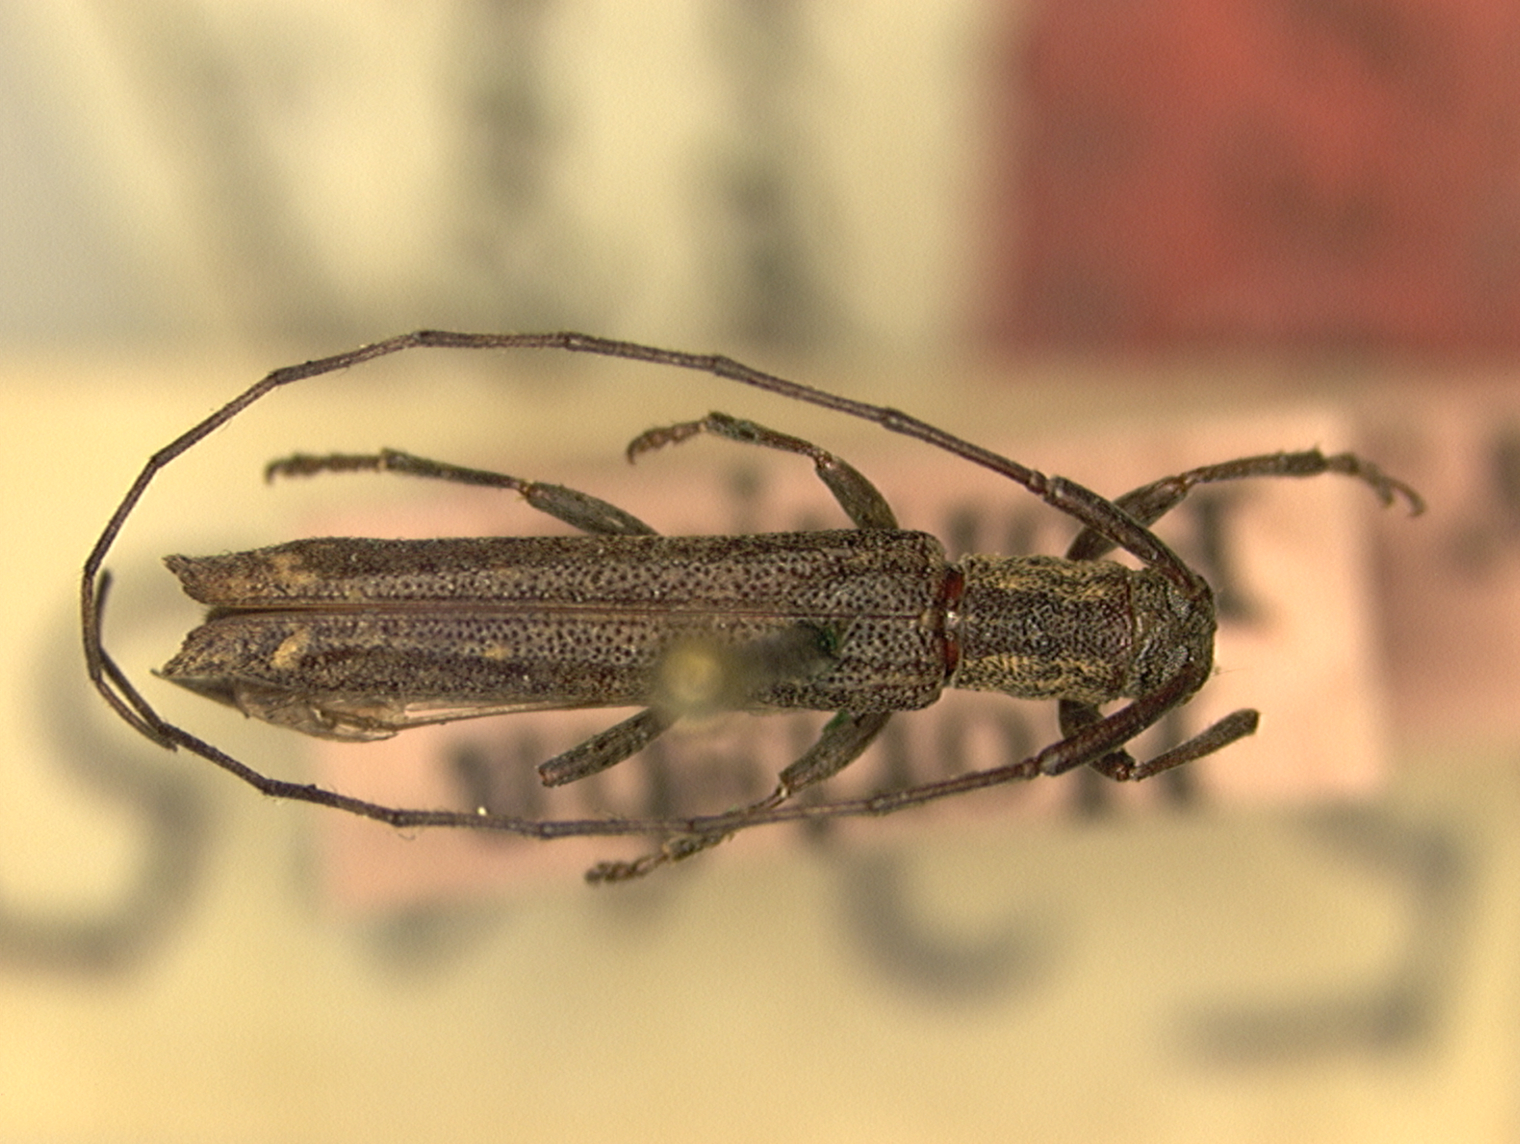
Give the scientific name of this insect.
Euseboides matsudai
